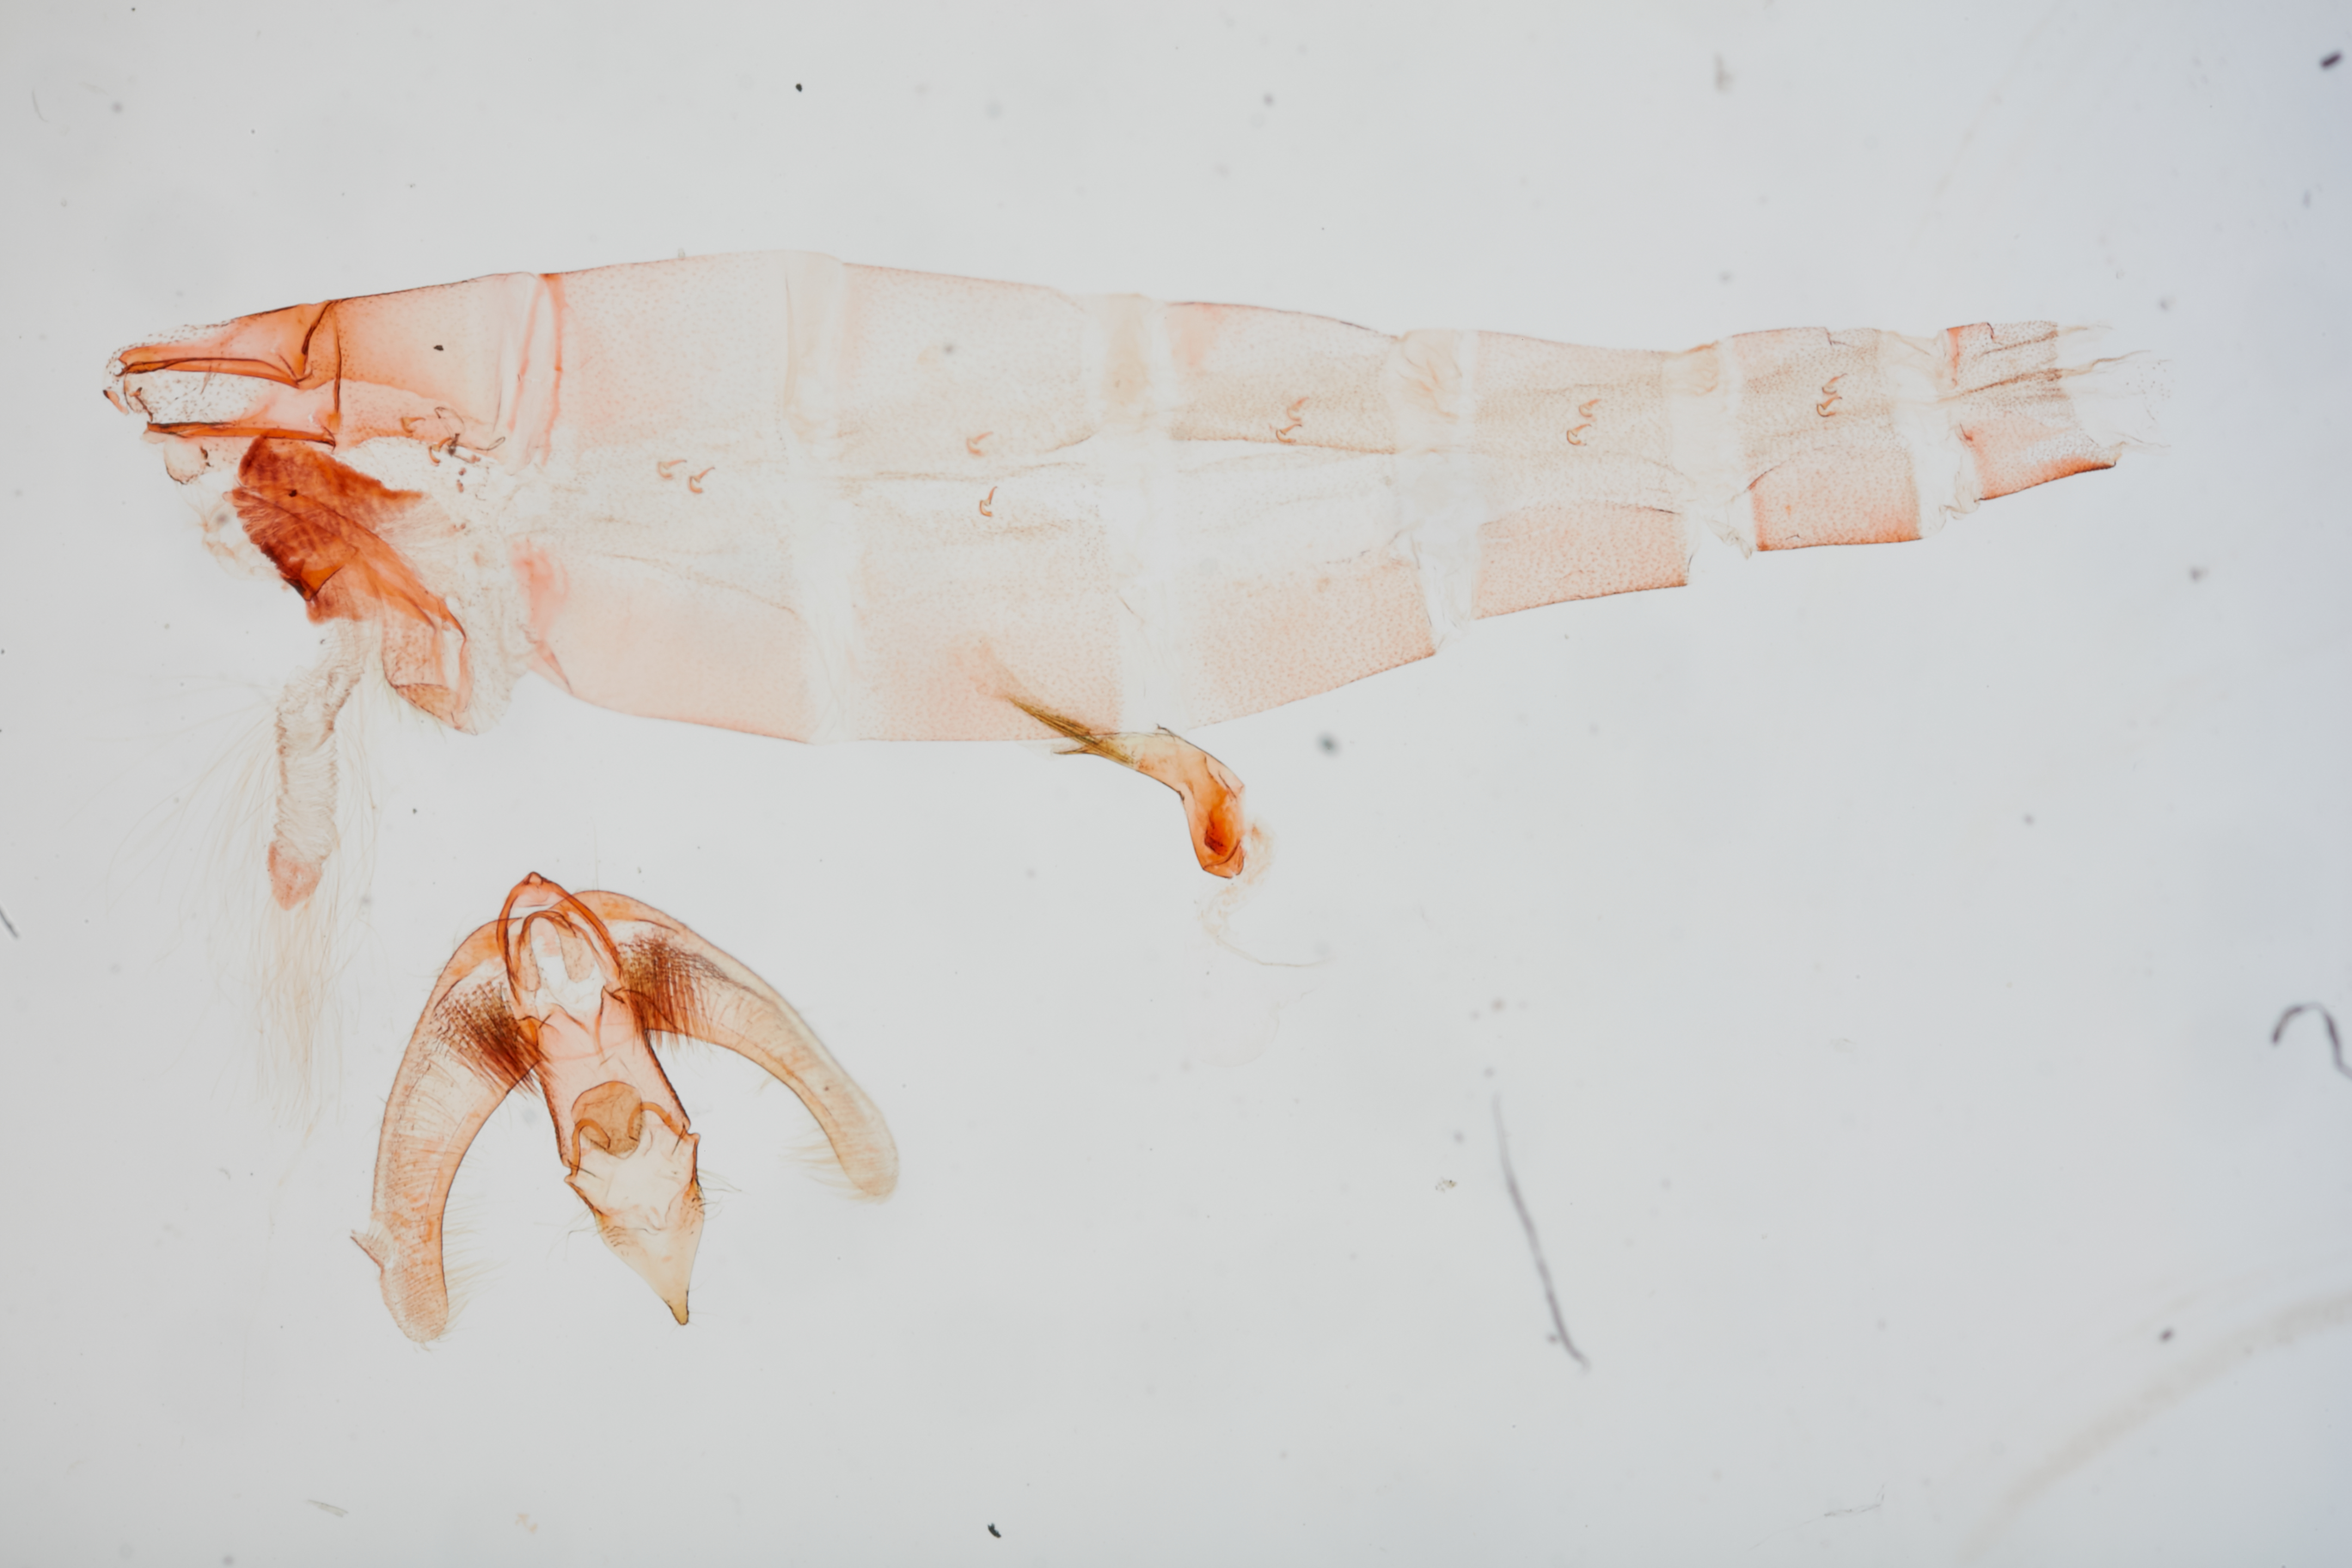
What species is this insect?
Doina truncata
